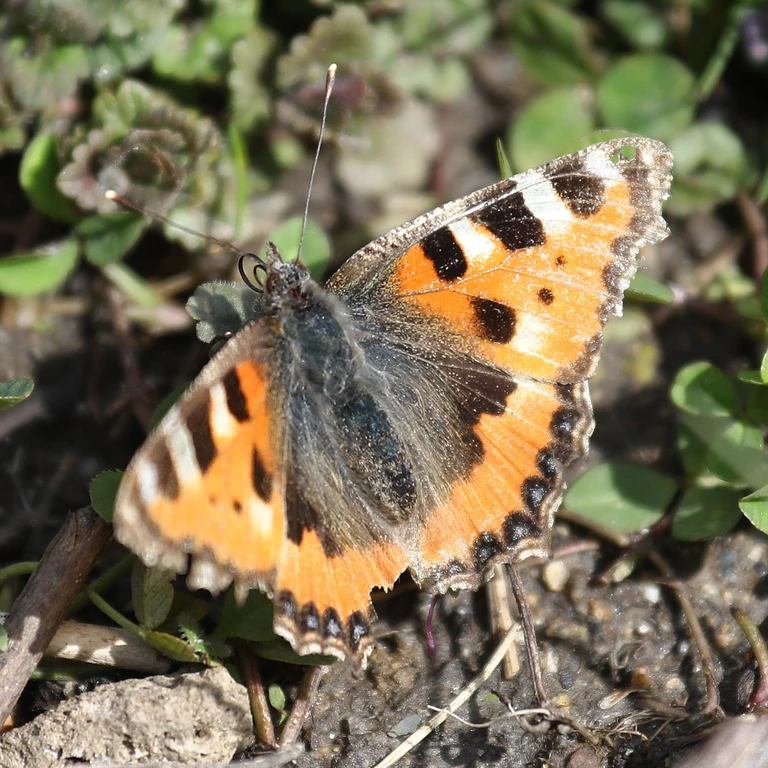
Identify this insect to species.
Aglais urticae
